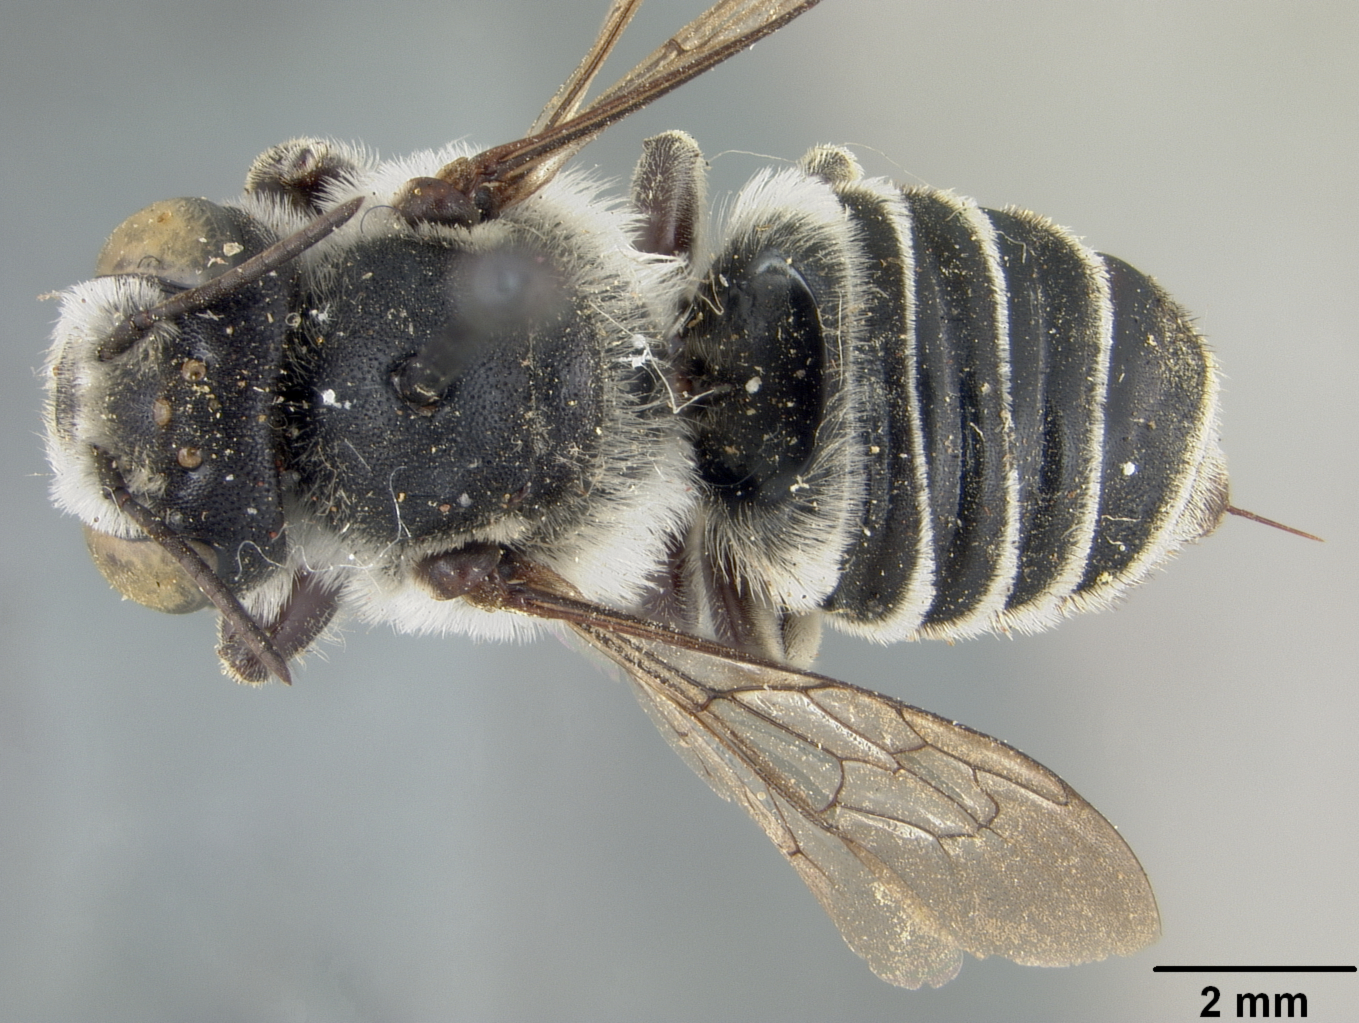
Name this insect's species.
Megachile integrella
